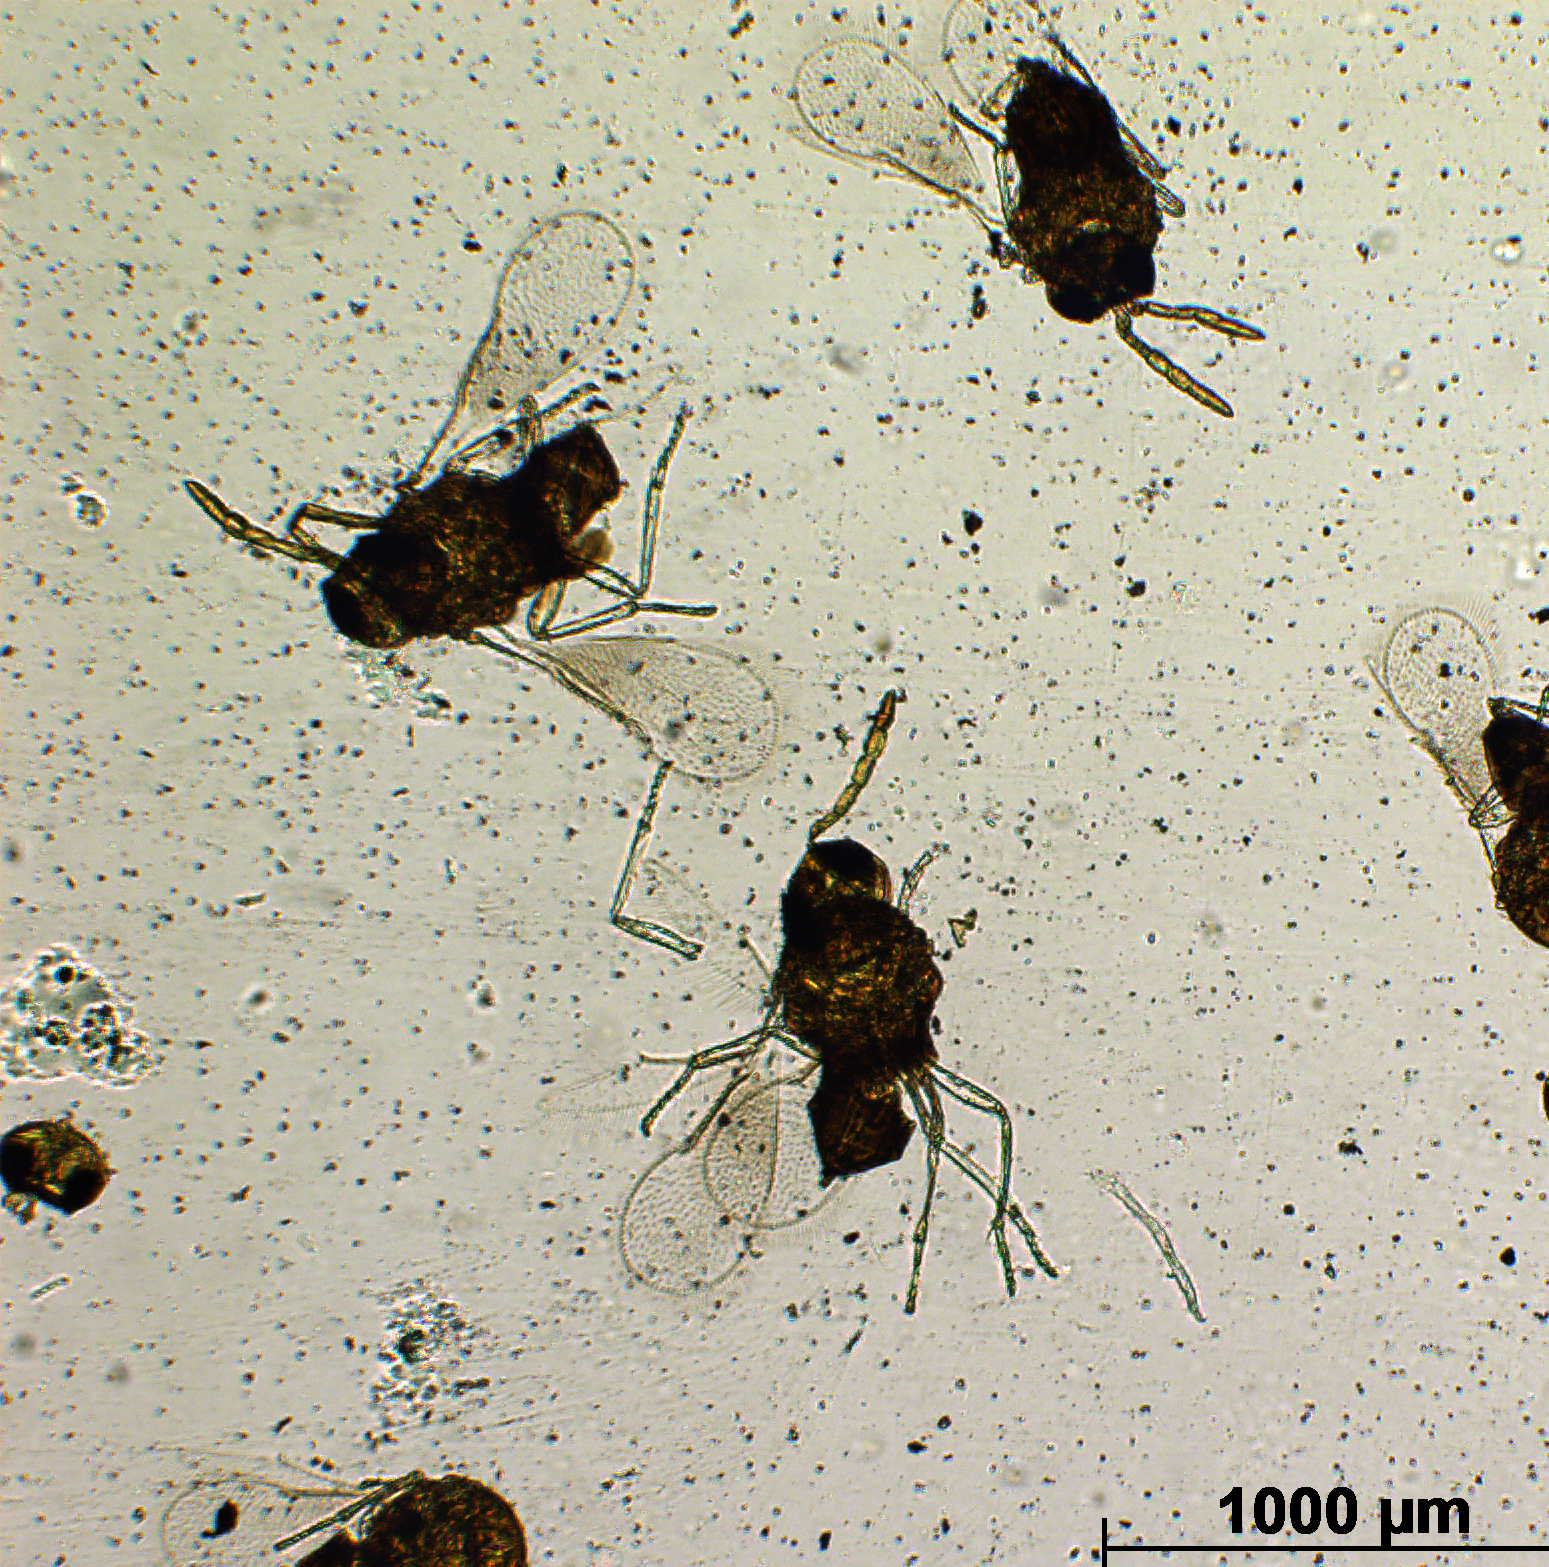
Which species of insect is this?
Prospaltella koebelei
